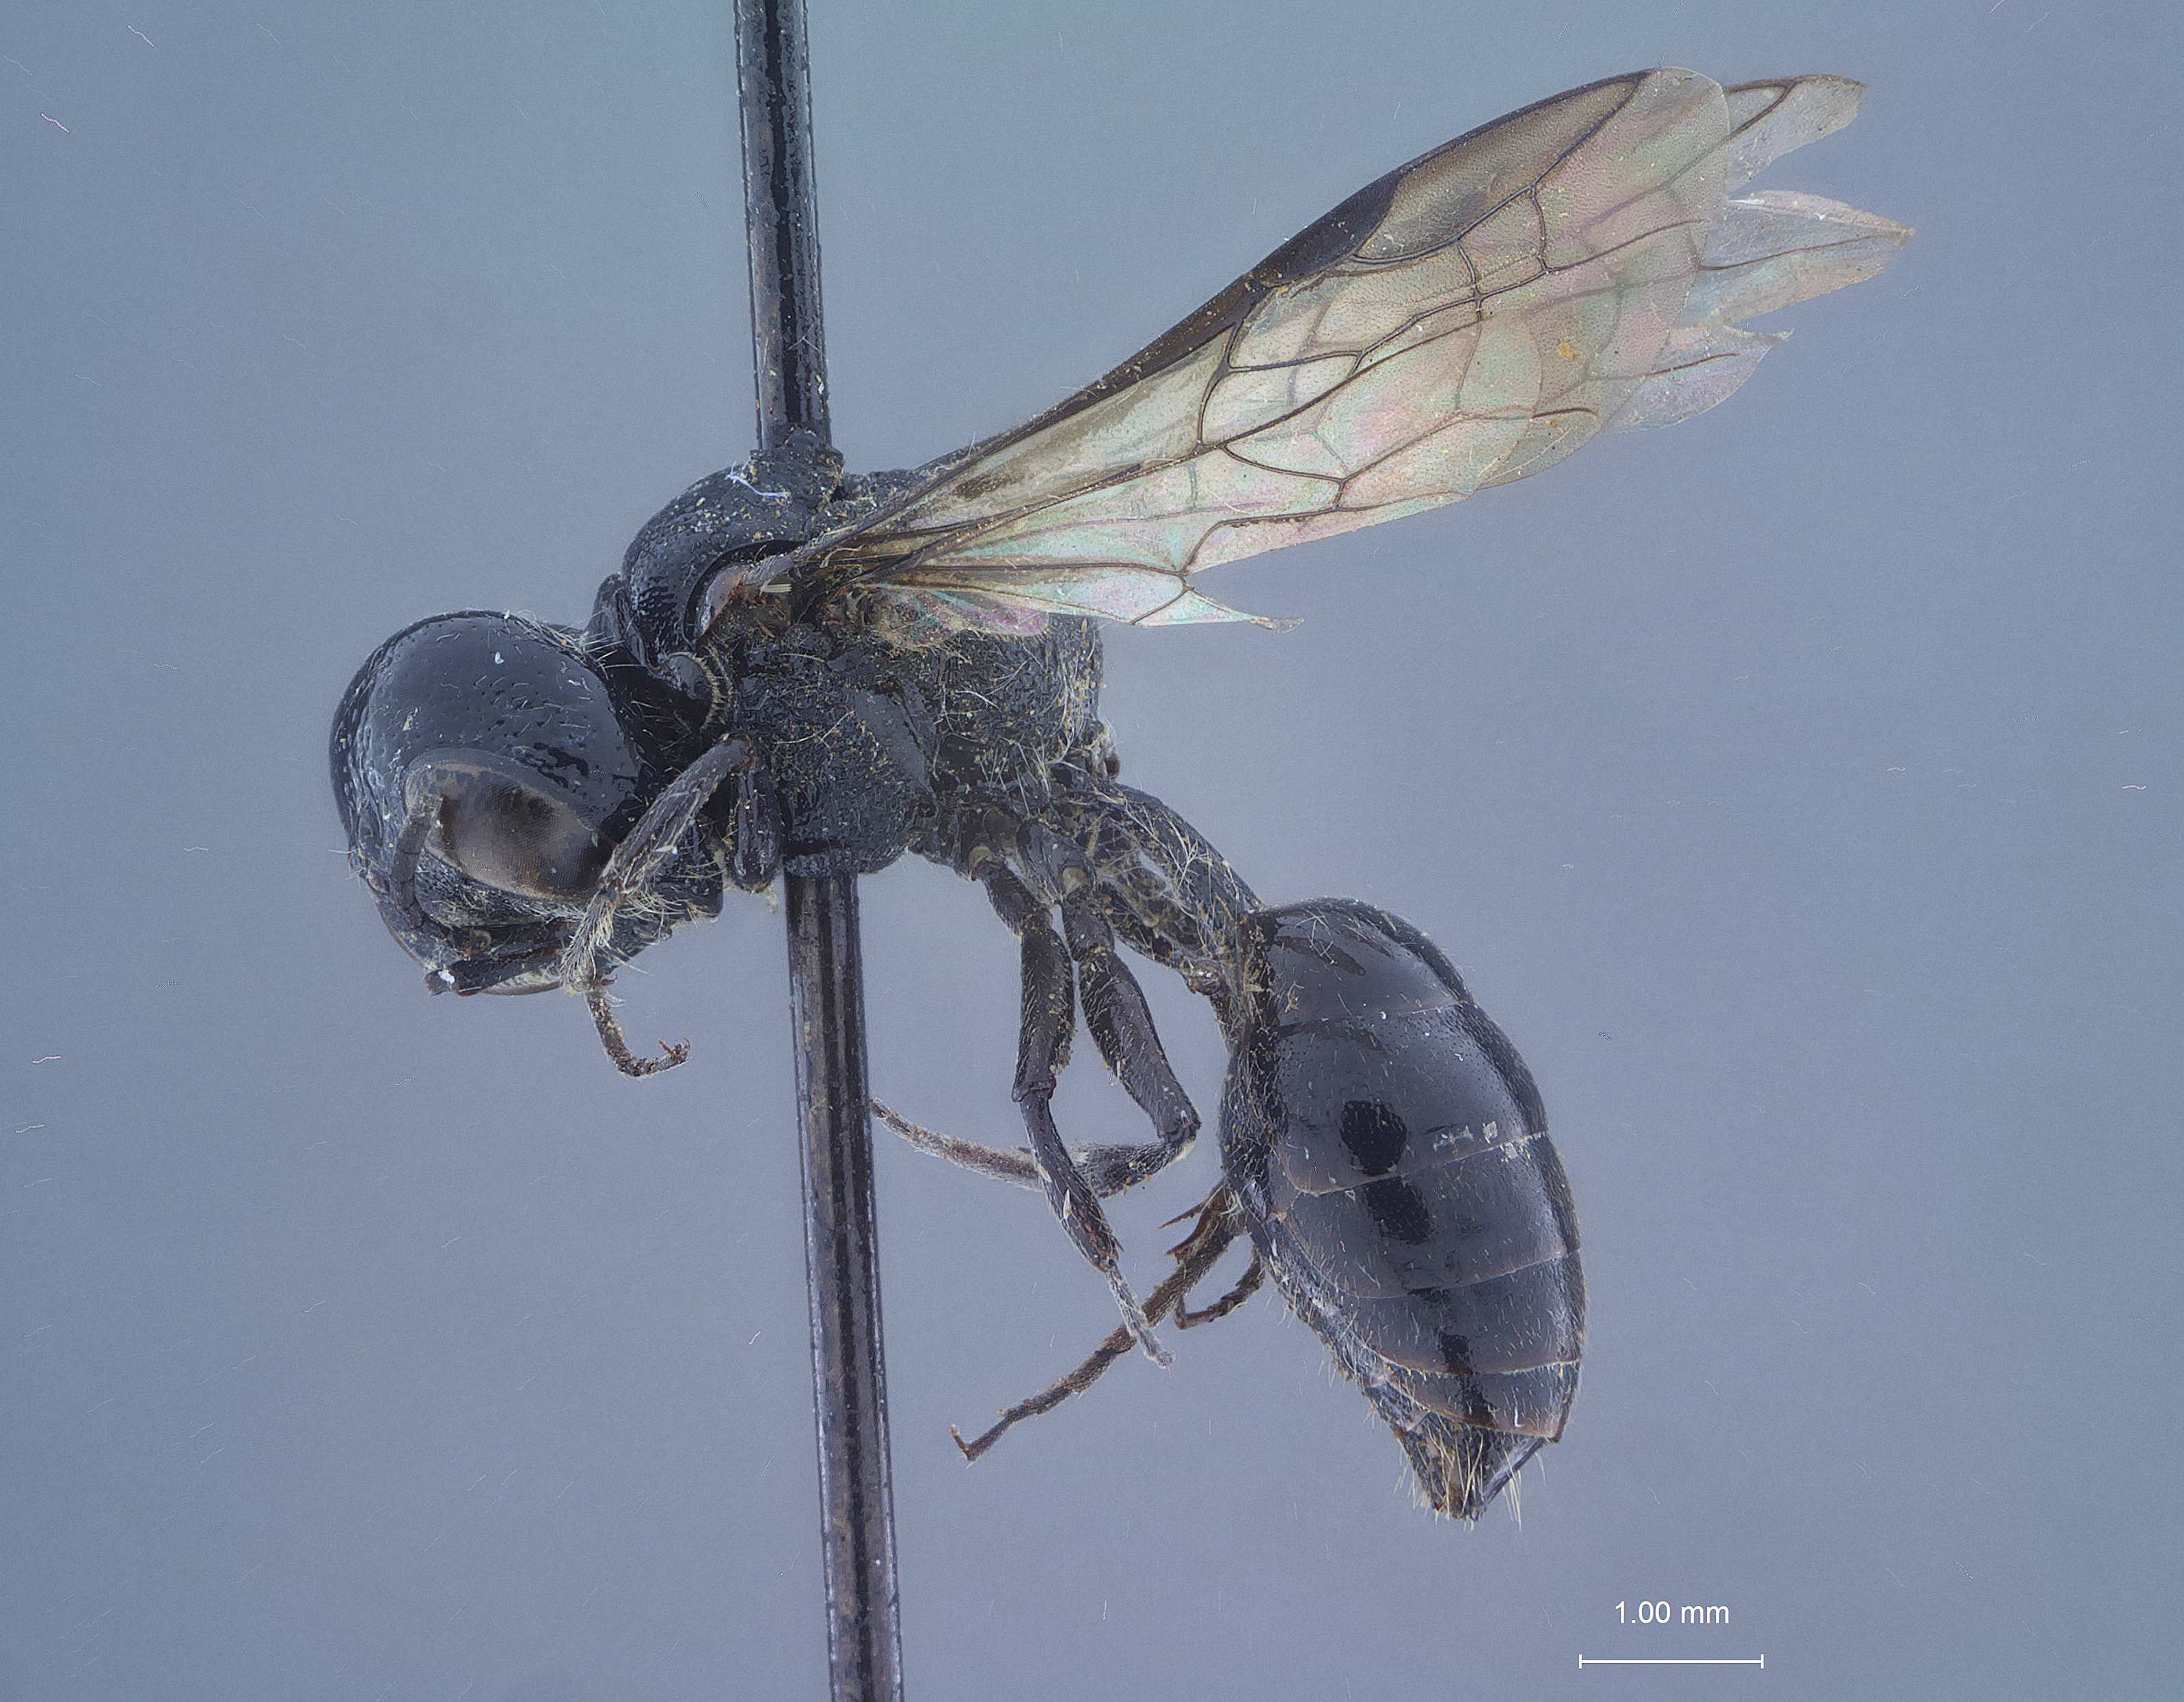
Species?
Pemphredon orientalis
